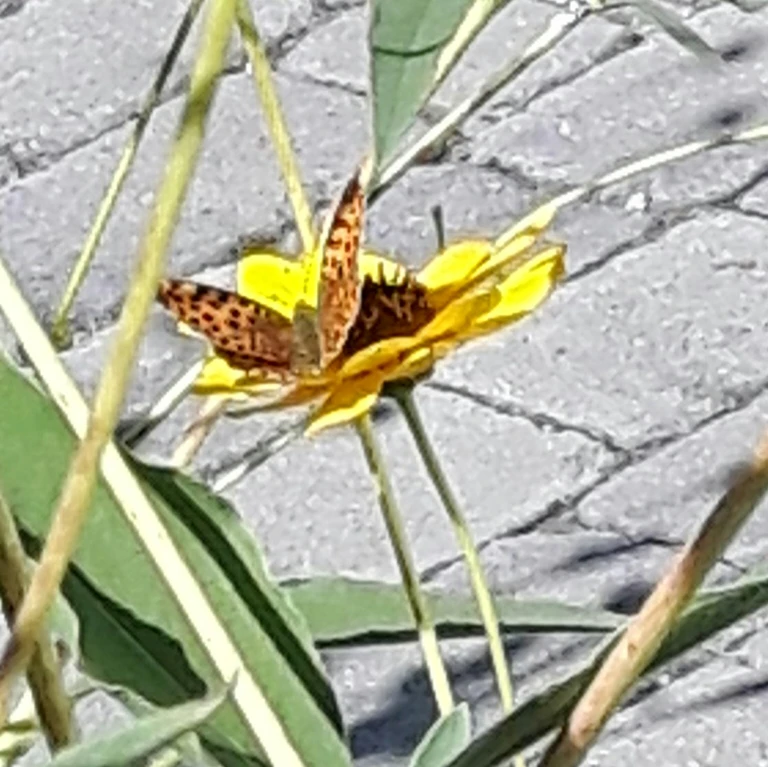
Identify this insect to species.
Issoria lathonia
